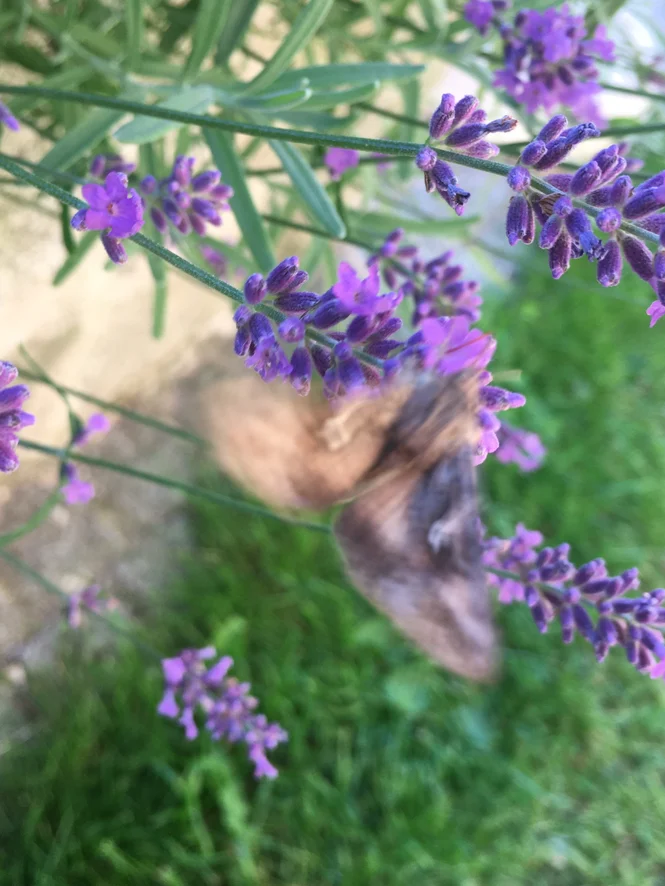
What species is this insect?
Autographa gamma
